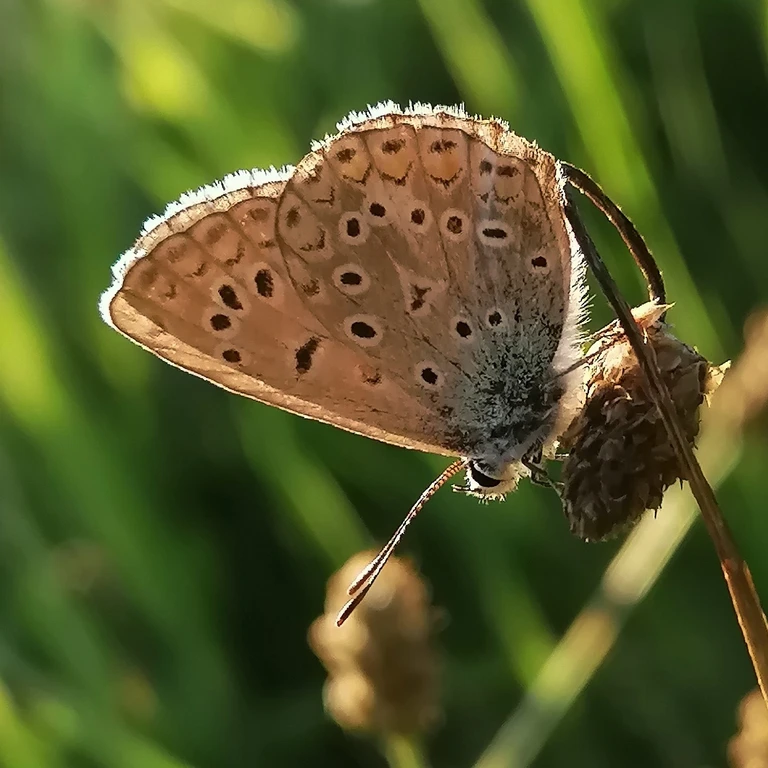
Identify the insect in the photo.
Polyommatus icarus
